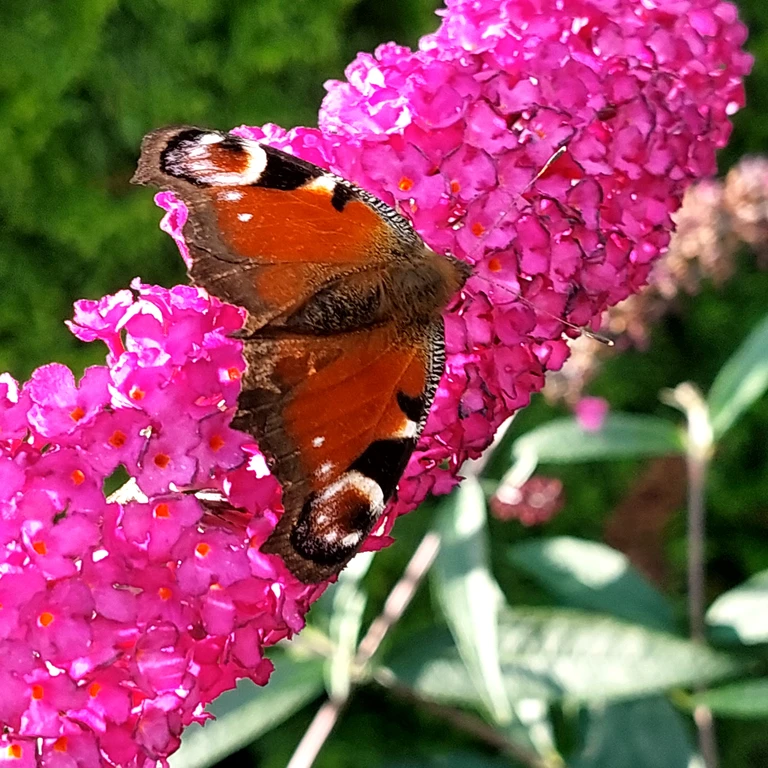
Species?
Aglais io
